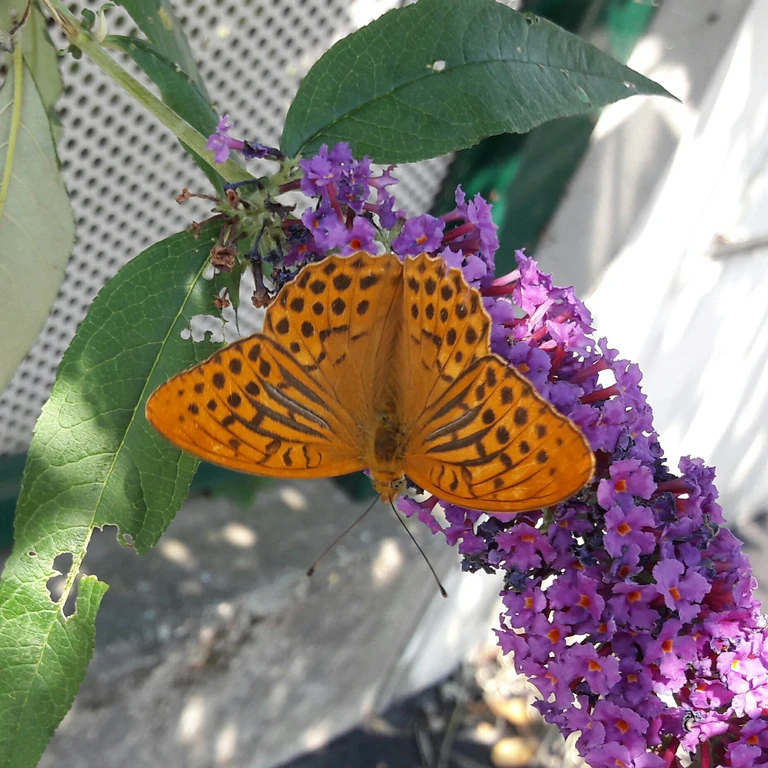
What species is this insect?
Argynnis paphia
